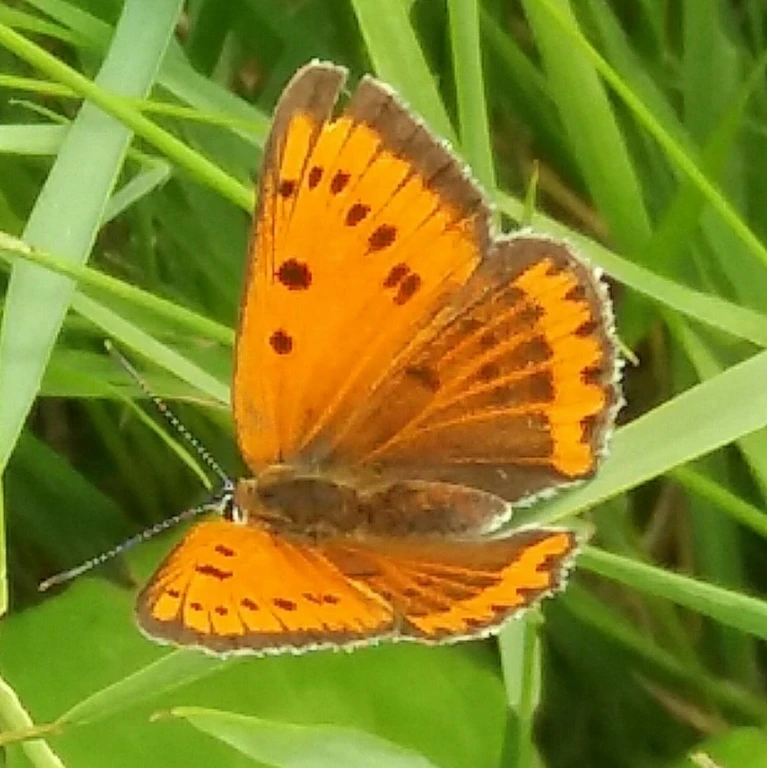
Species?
Lycaena dispar
